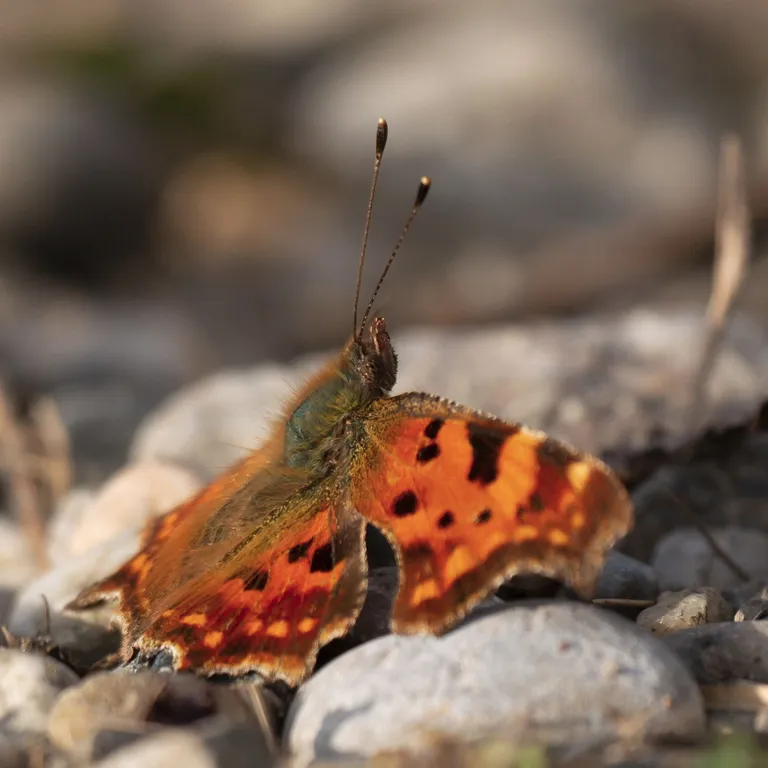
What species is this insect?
Polygonia c-album
